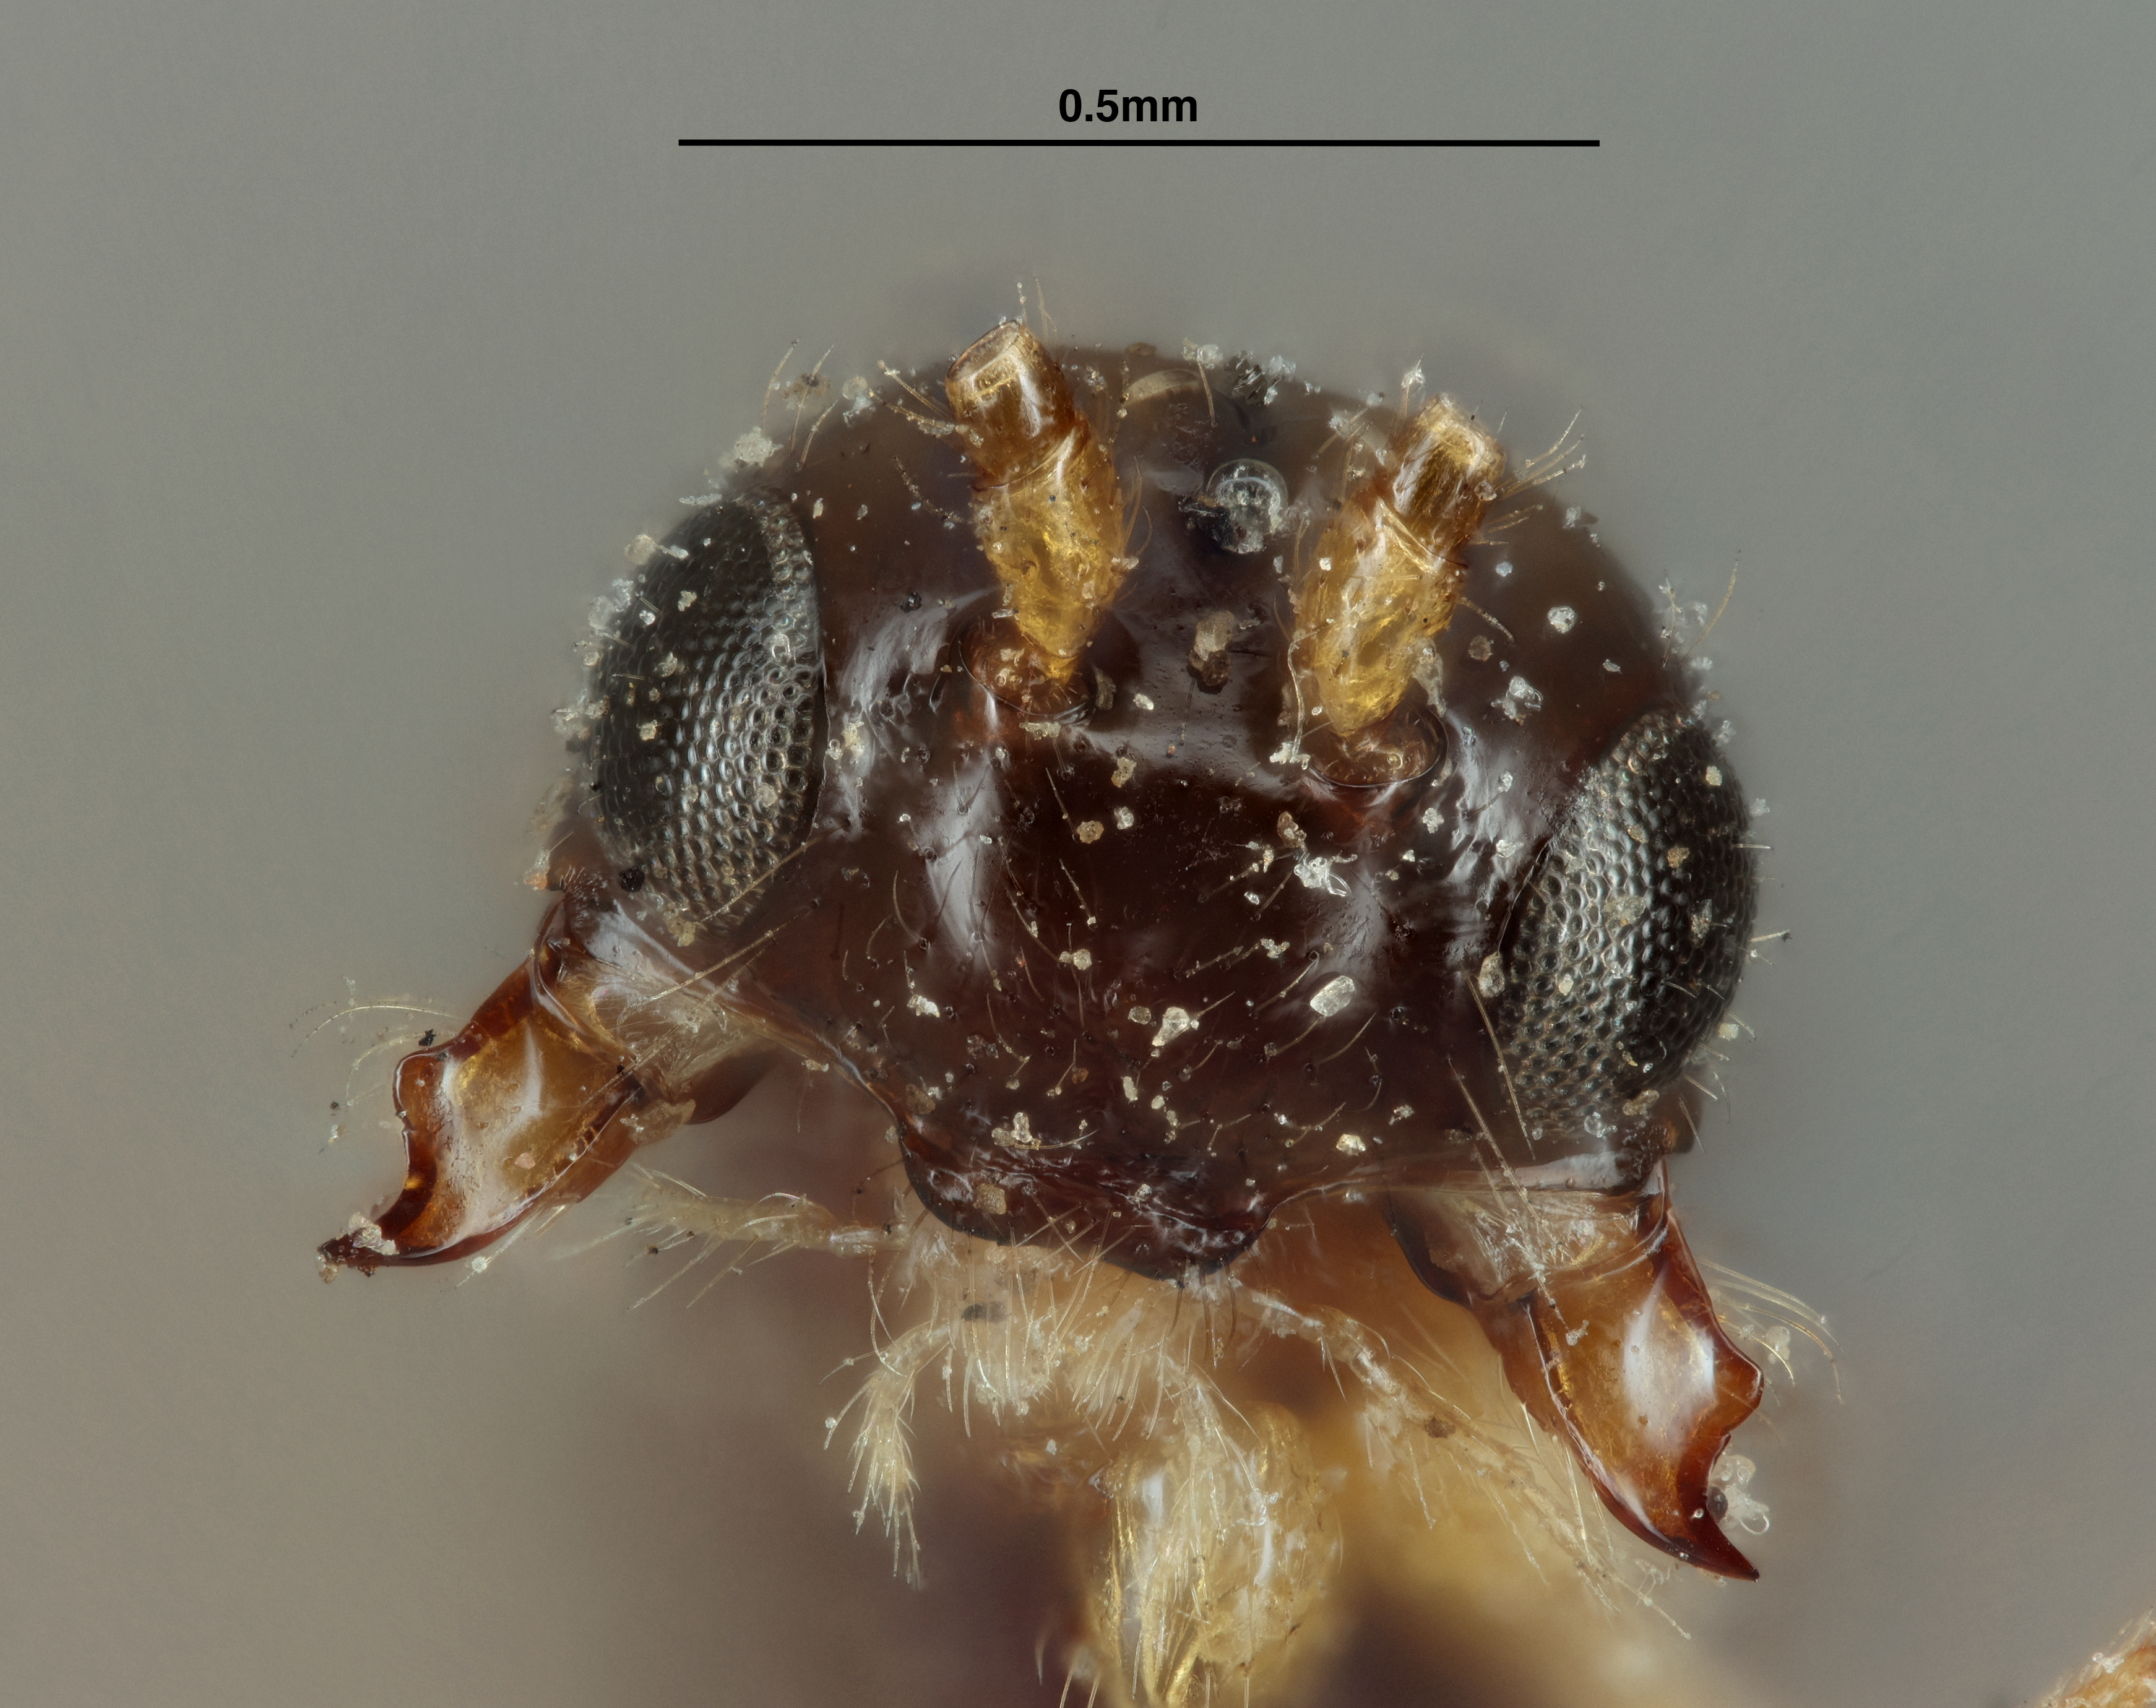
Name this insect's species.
Aphaereta sarcophage
